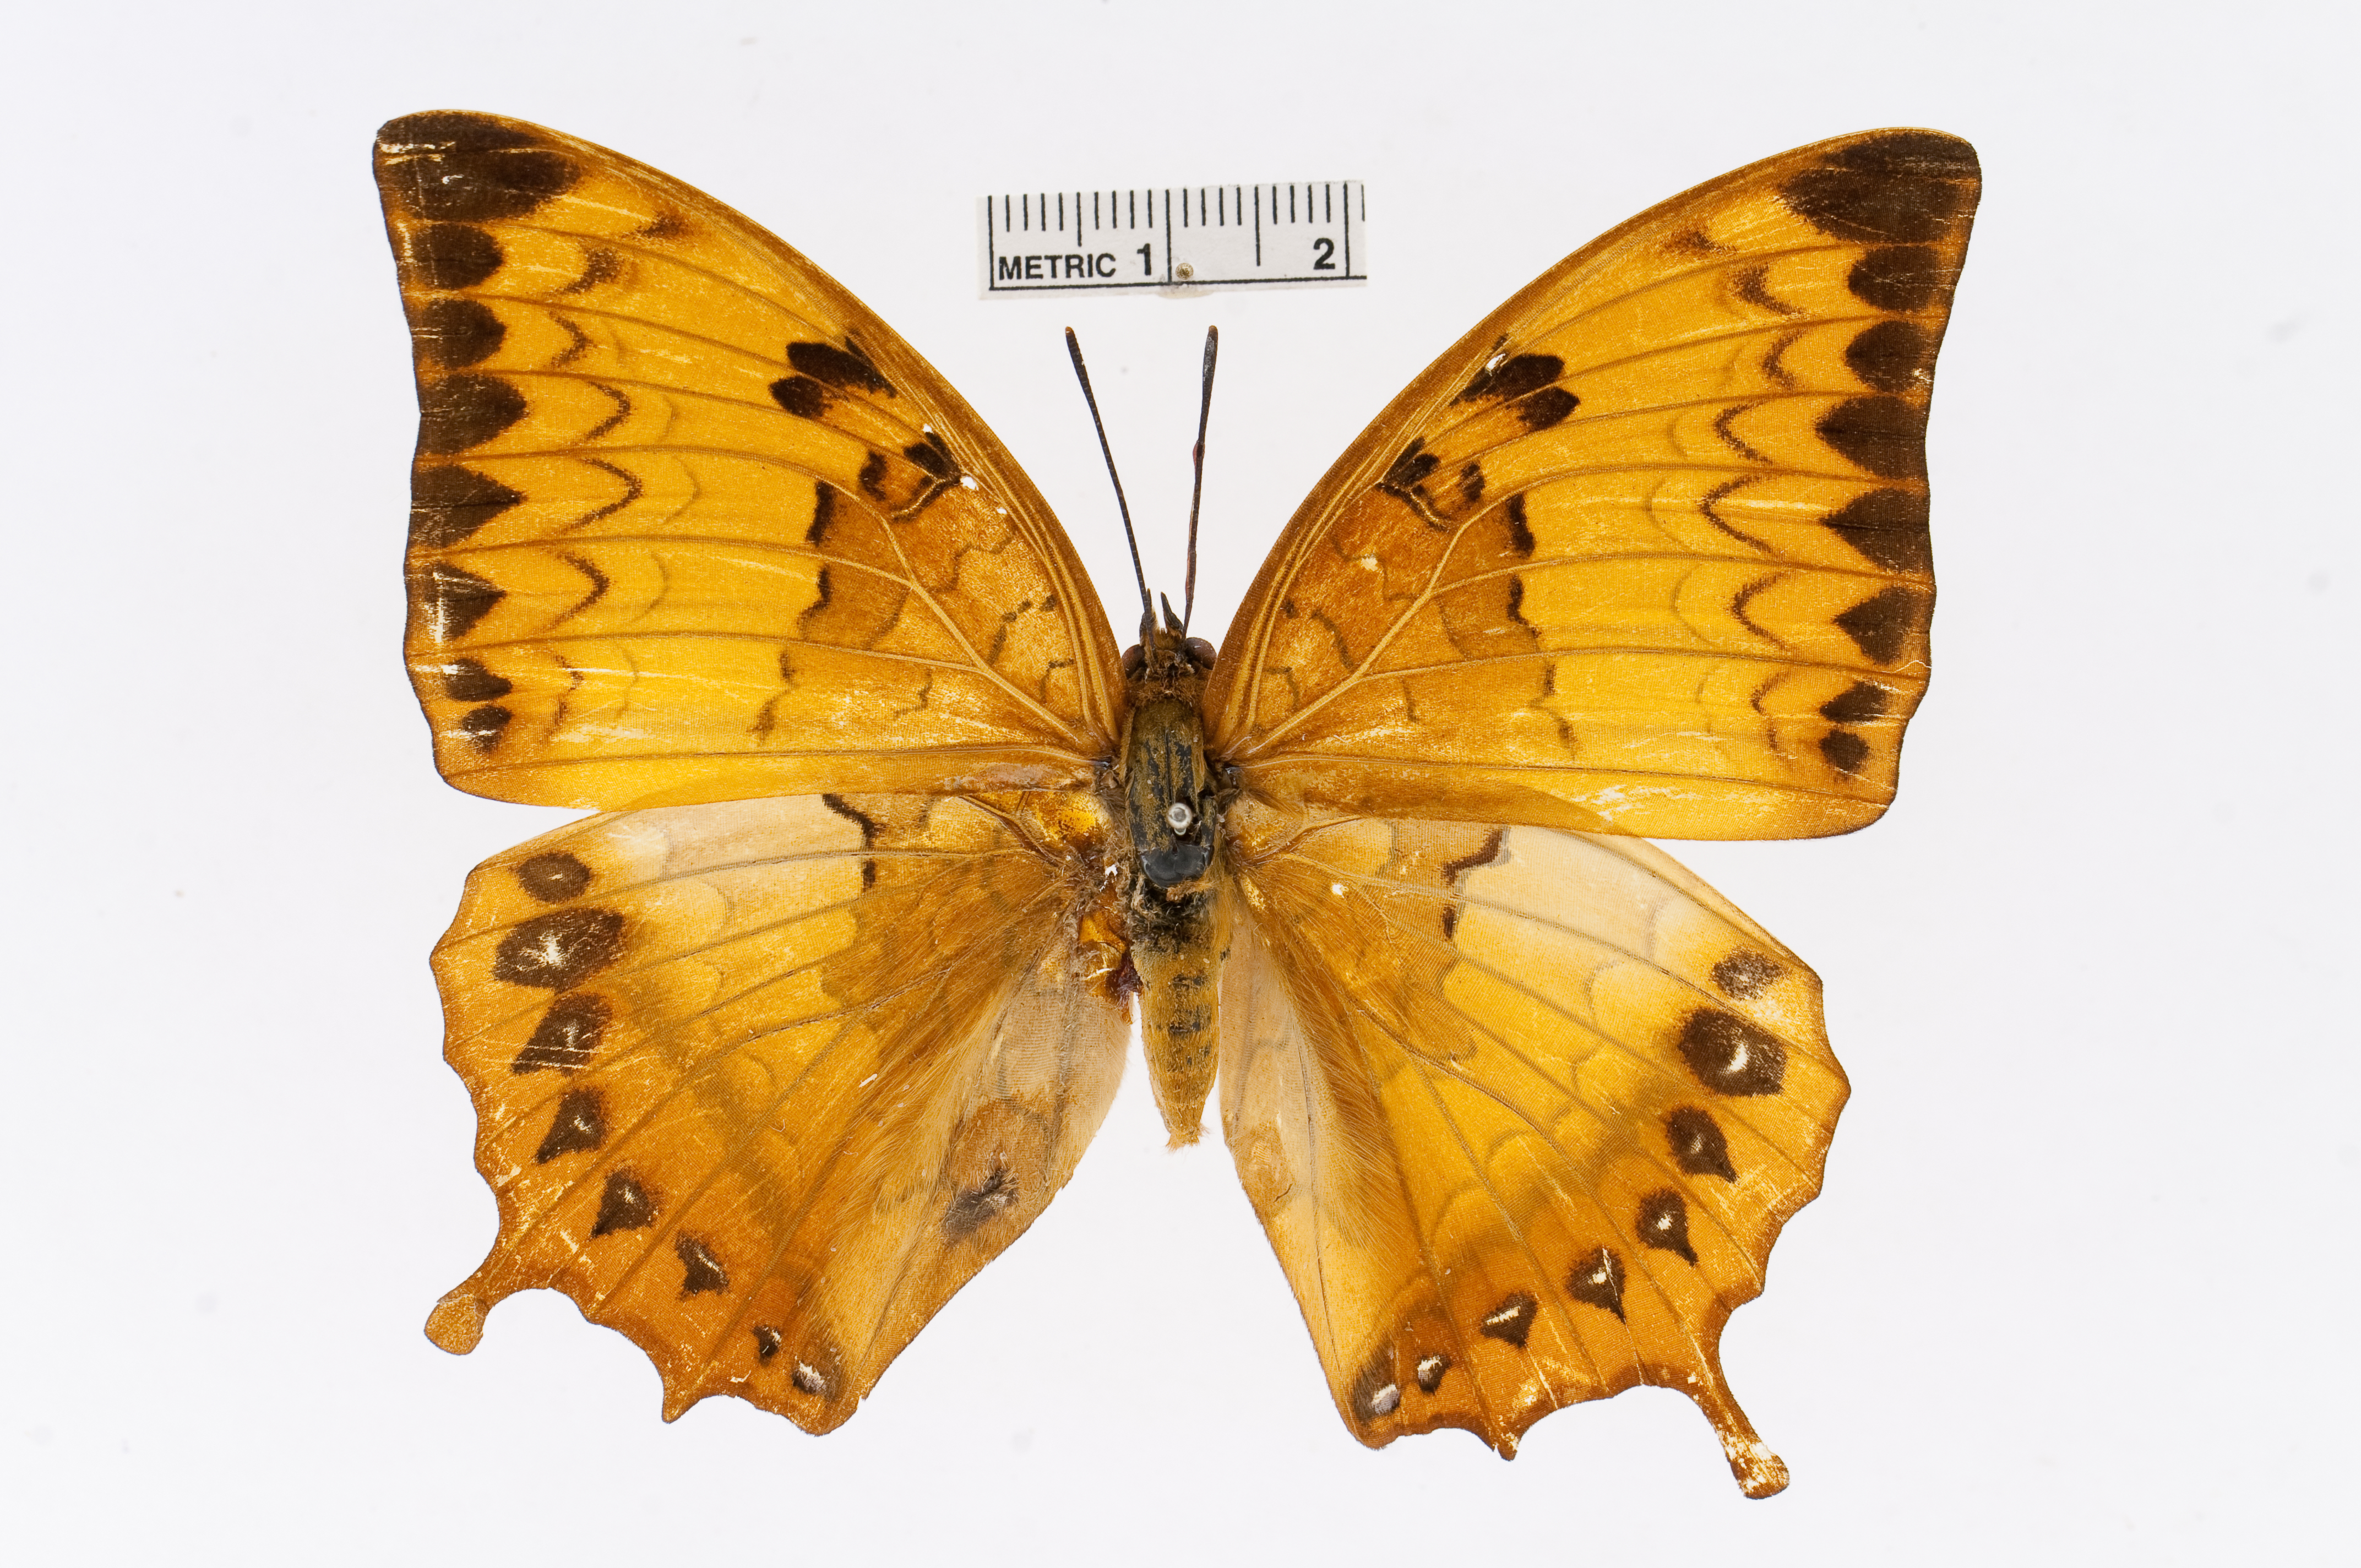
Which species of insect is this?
Charaxes kahruba
